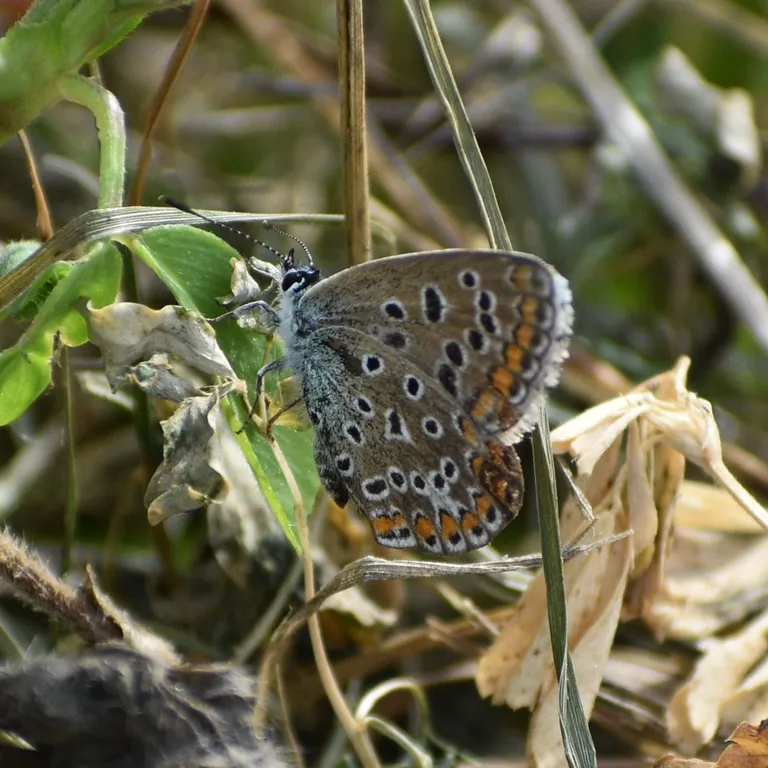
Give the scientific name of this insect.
Polyommatus icarus
